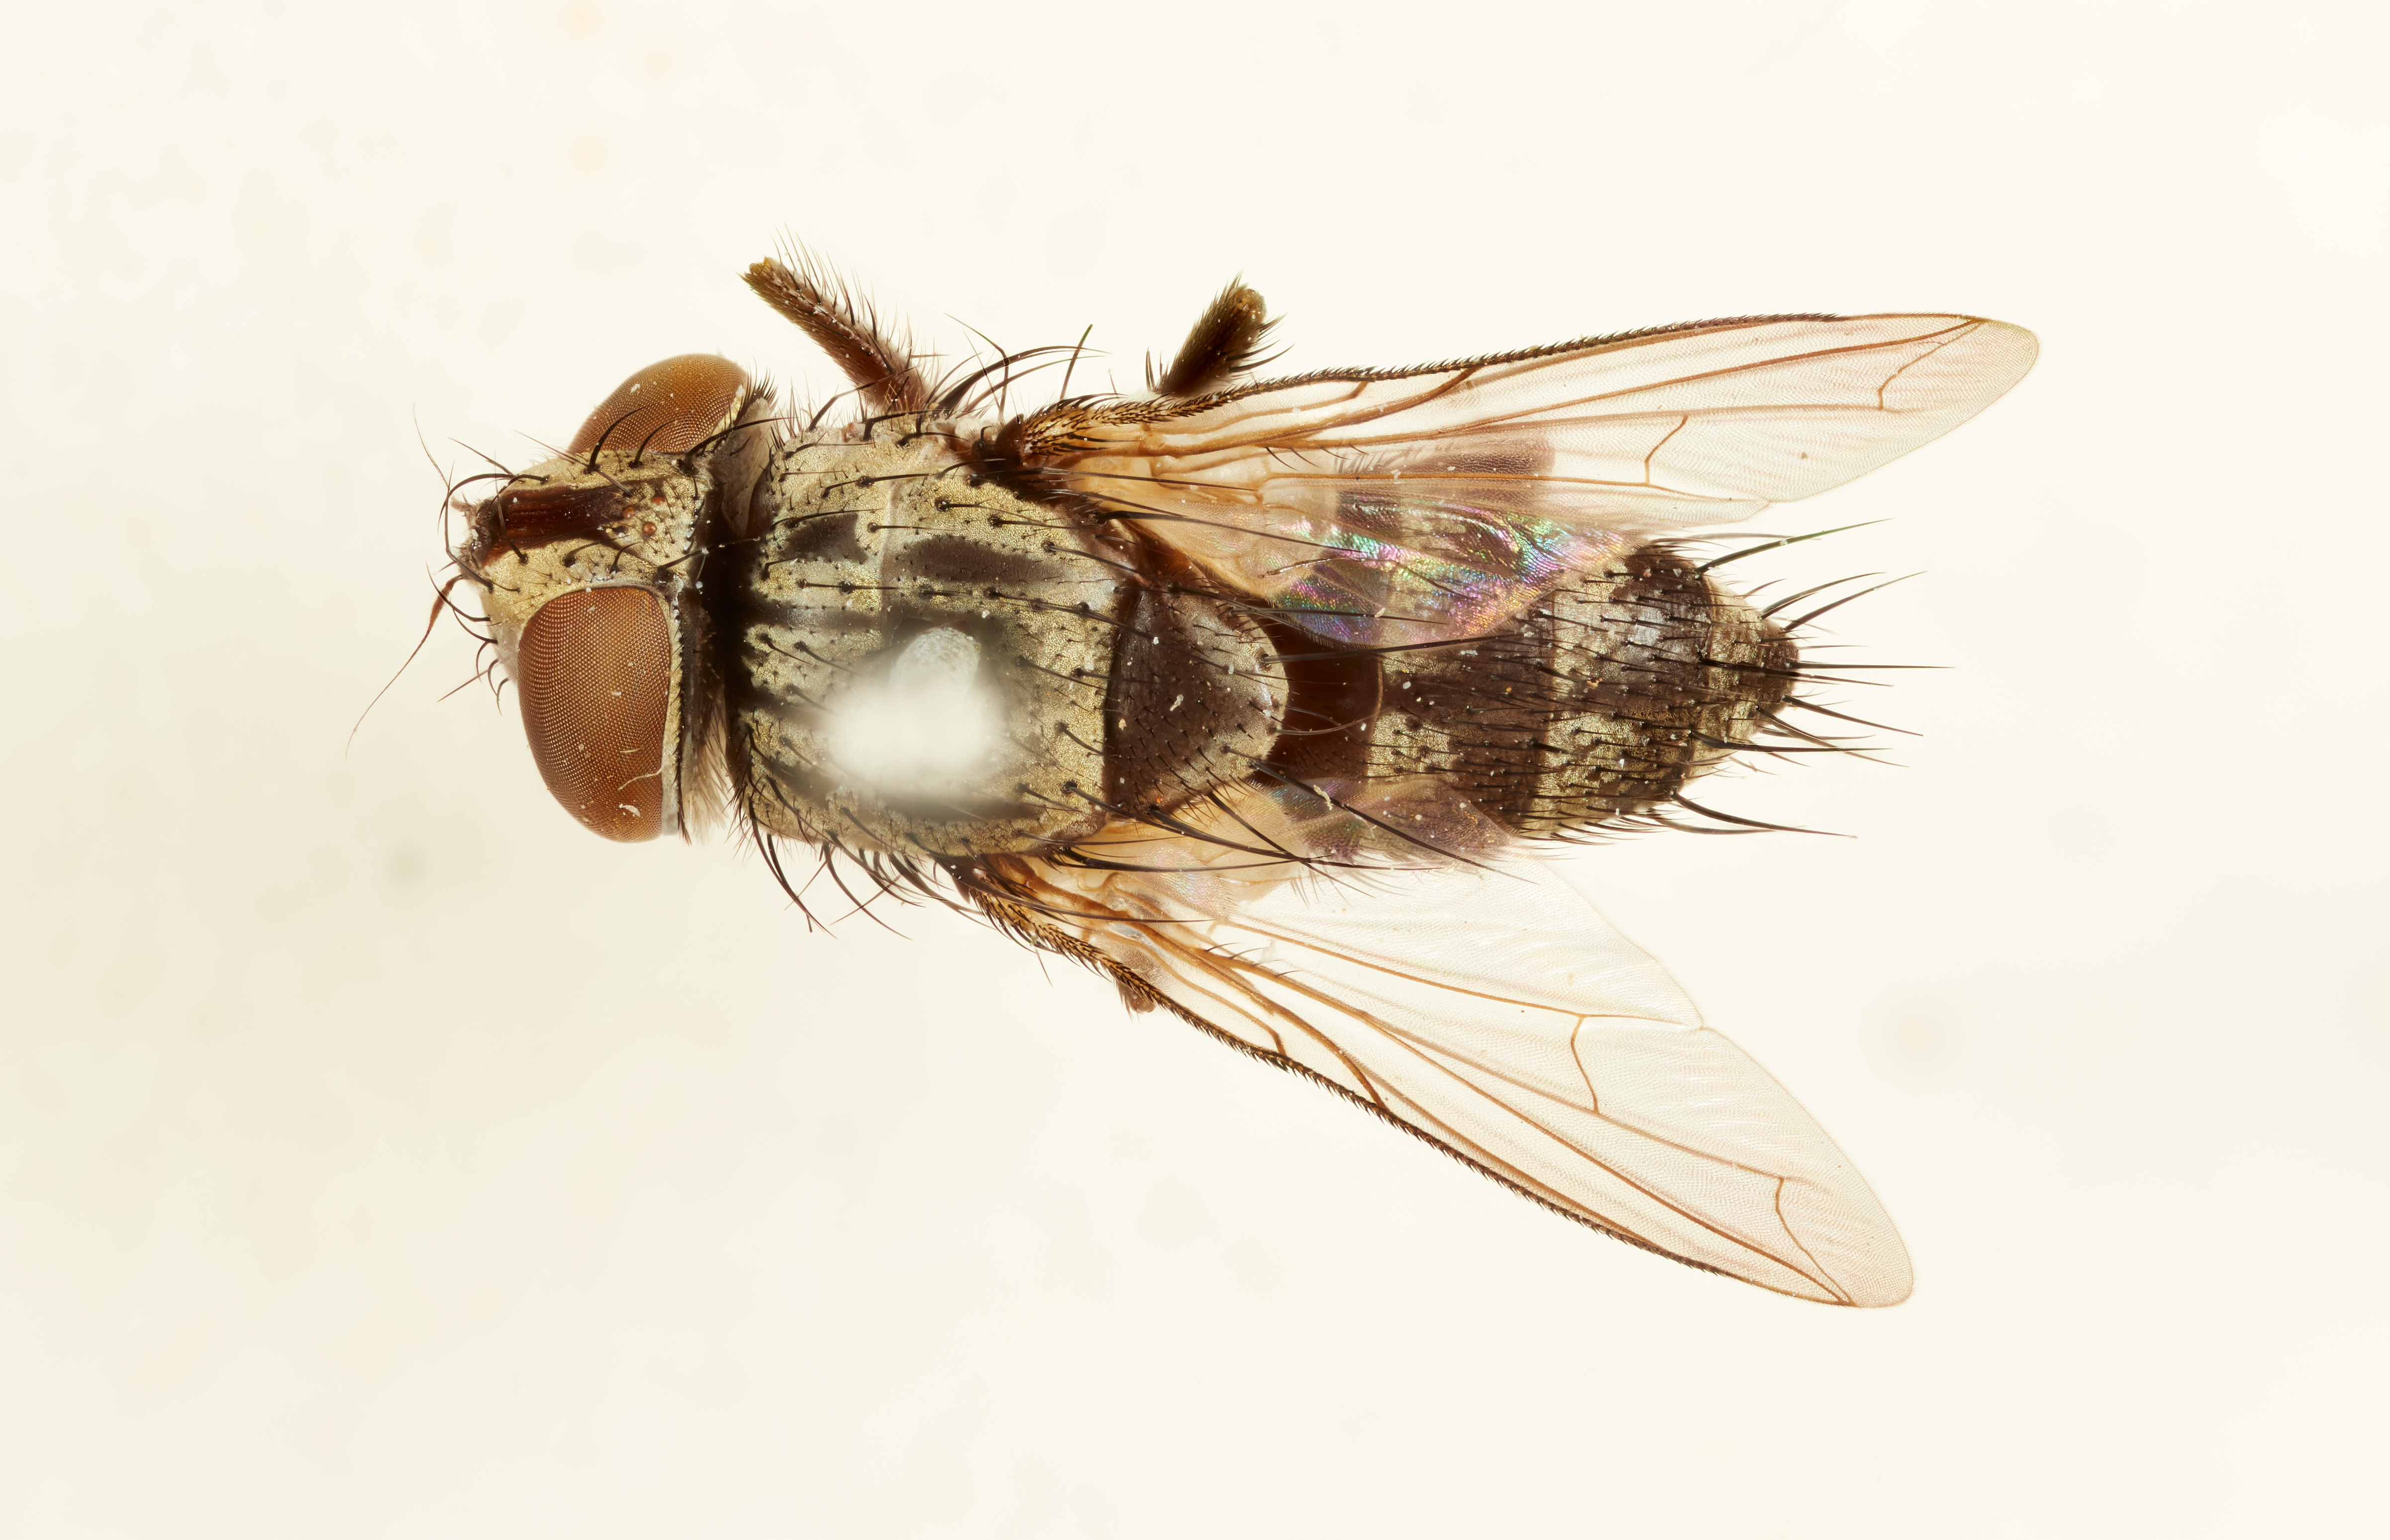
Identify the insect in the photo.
Ptychomyia remota
